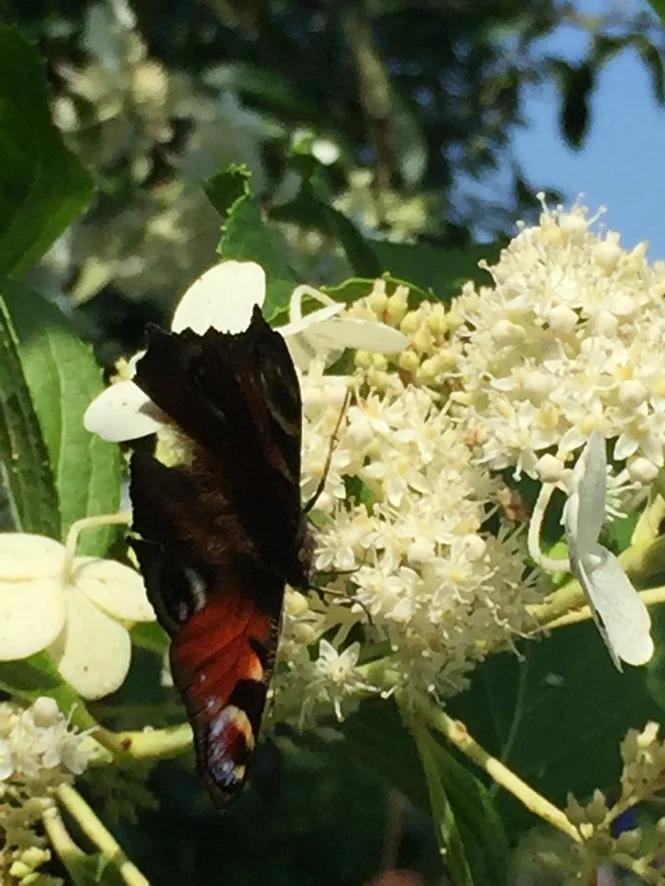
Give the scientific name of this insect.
Aglais io
